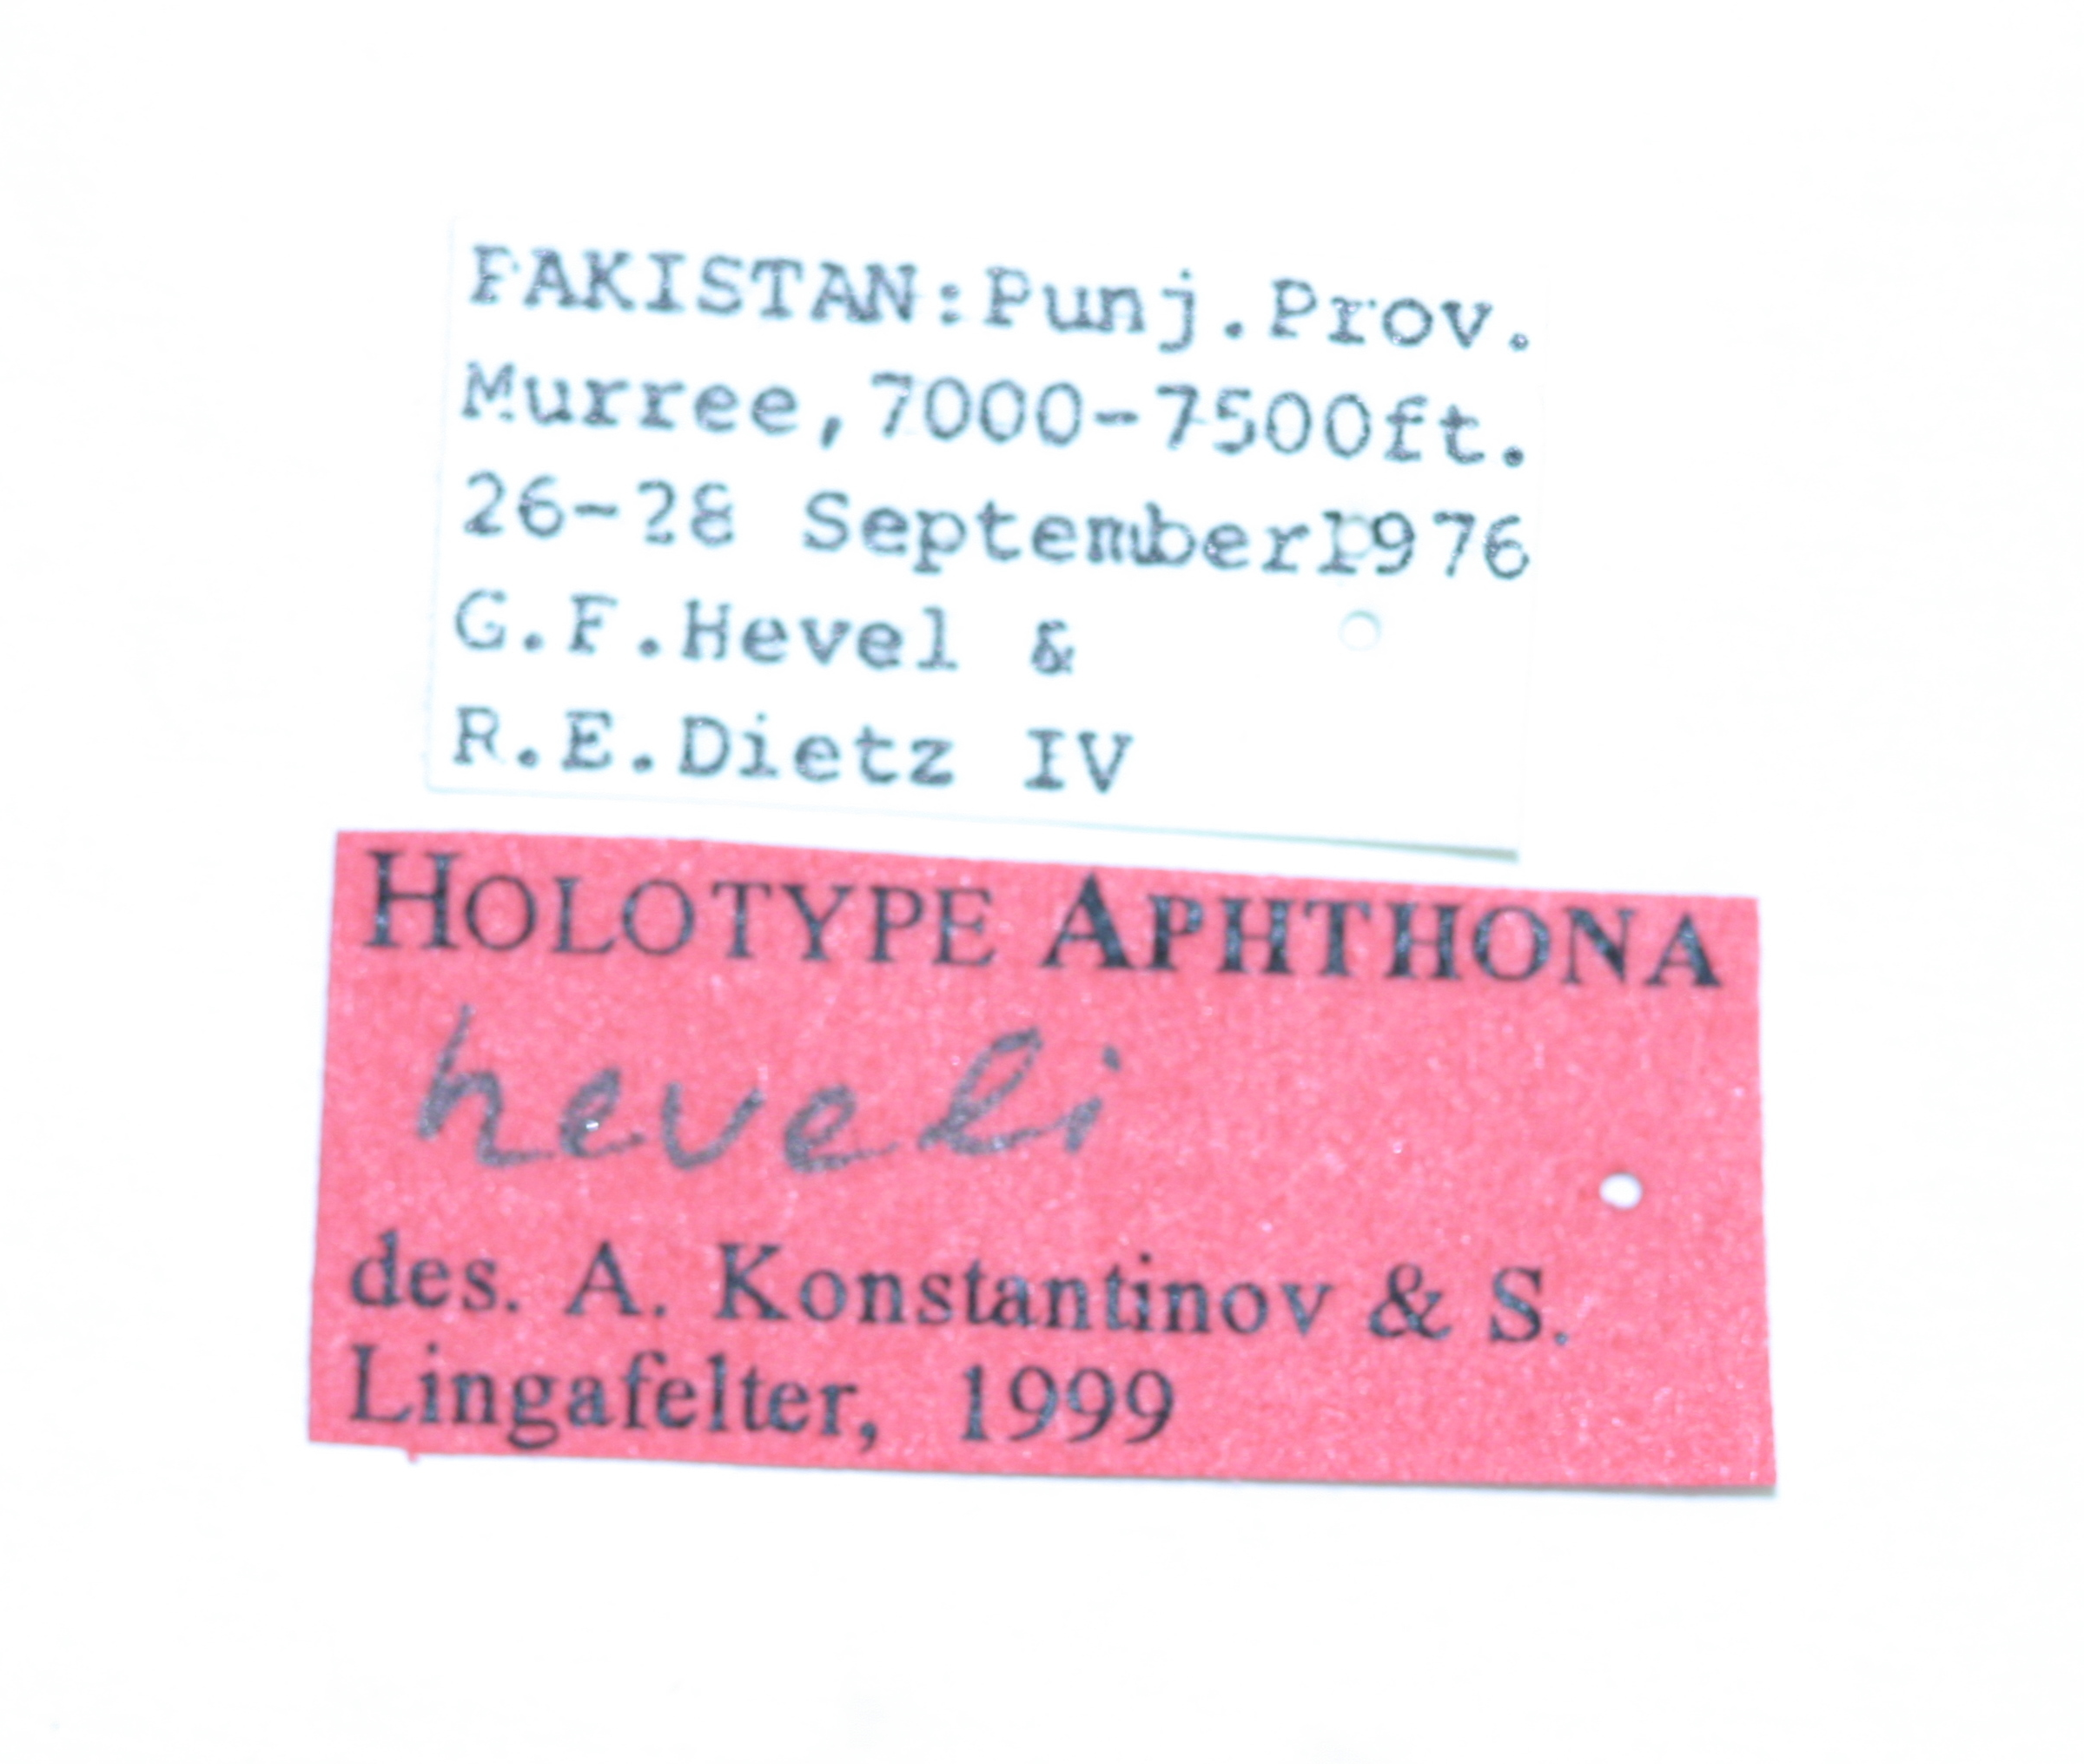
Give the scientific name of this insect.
Aphthona heveli
